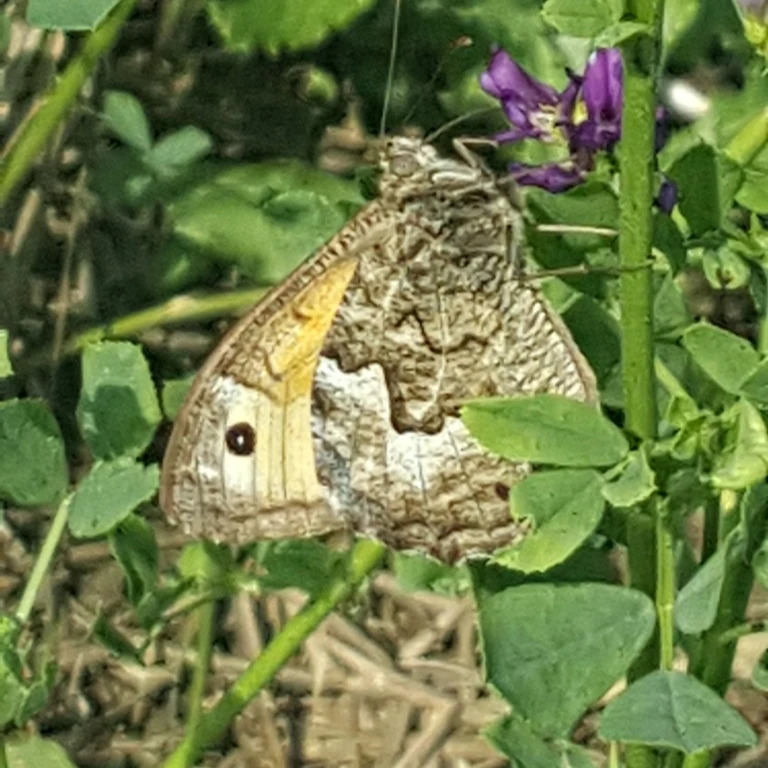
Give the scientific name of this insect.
Hipparchia semele
